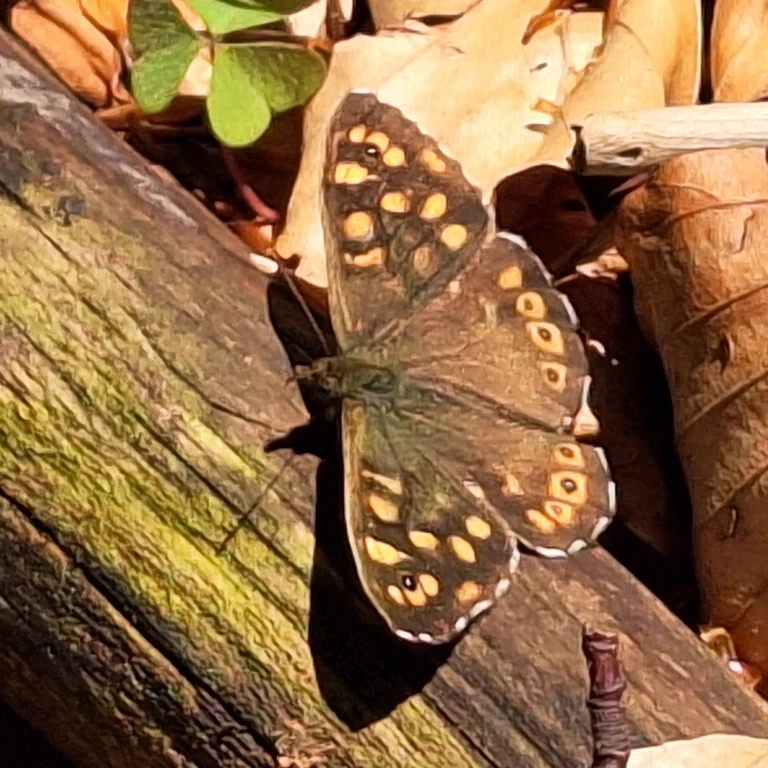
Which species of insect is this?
Pararge aegeria
